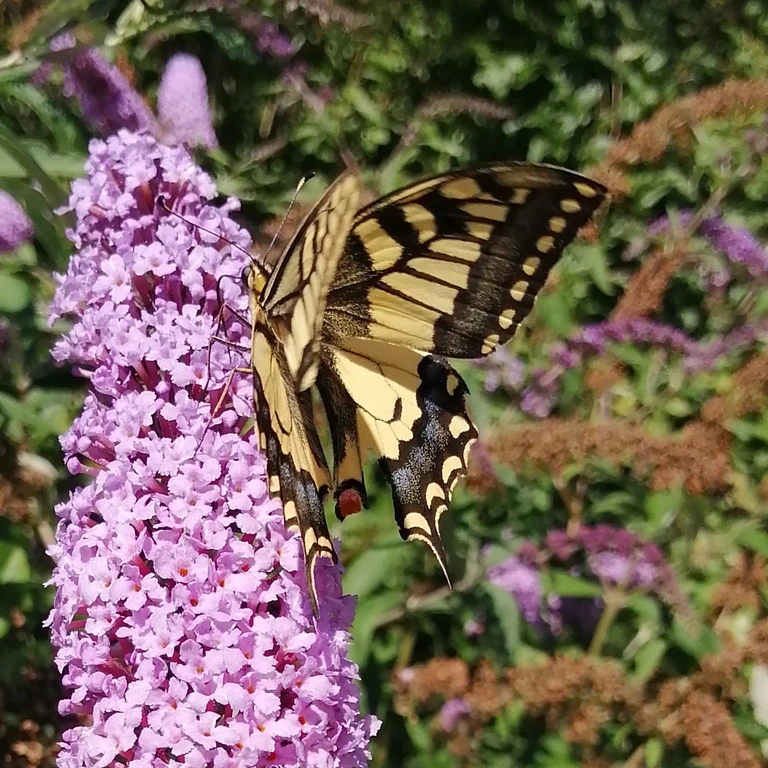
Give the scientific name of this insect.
Papilio machaon
